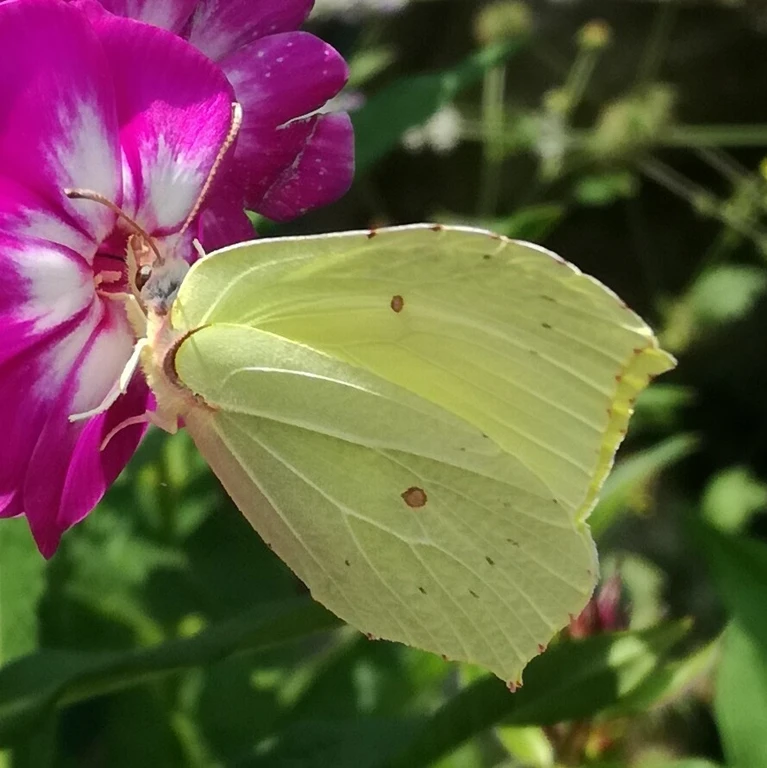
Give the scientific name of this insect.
Gonepteryx rhamni
